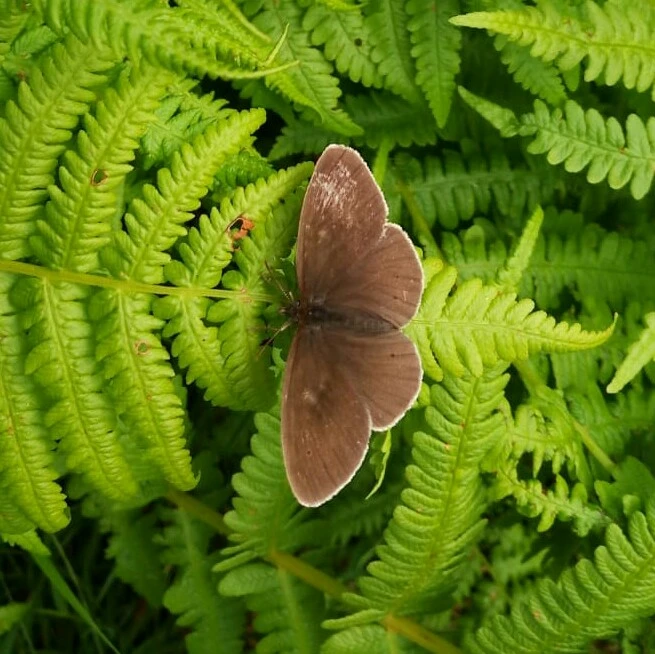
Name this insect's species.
Aphantopus hyperantus
